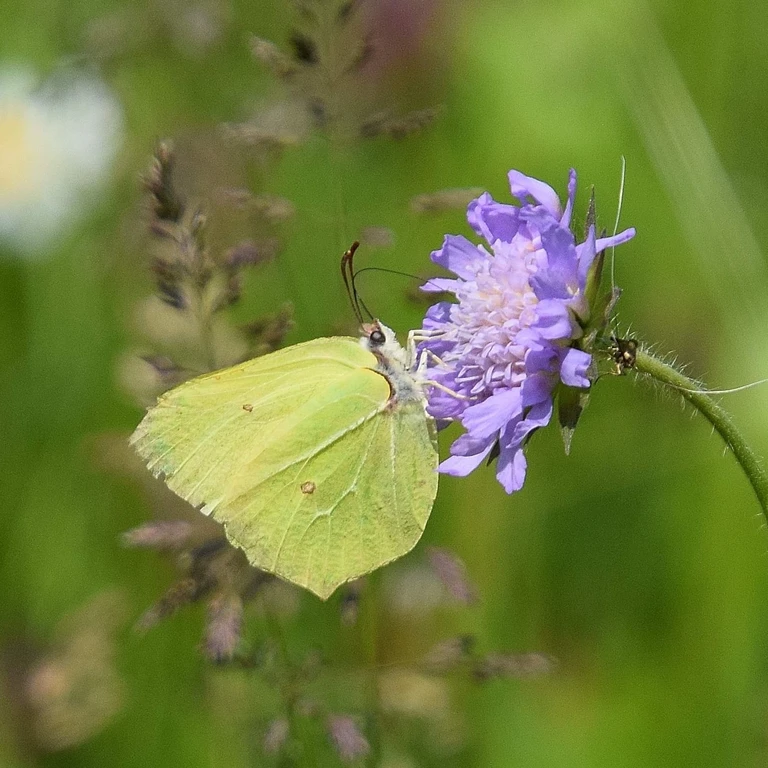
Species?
Gonepteryx rhamni
